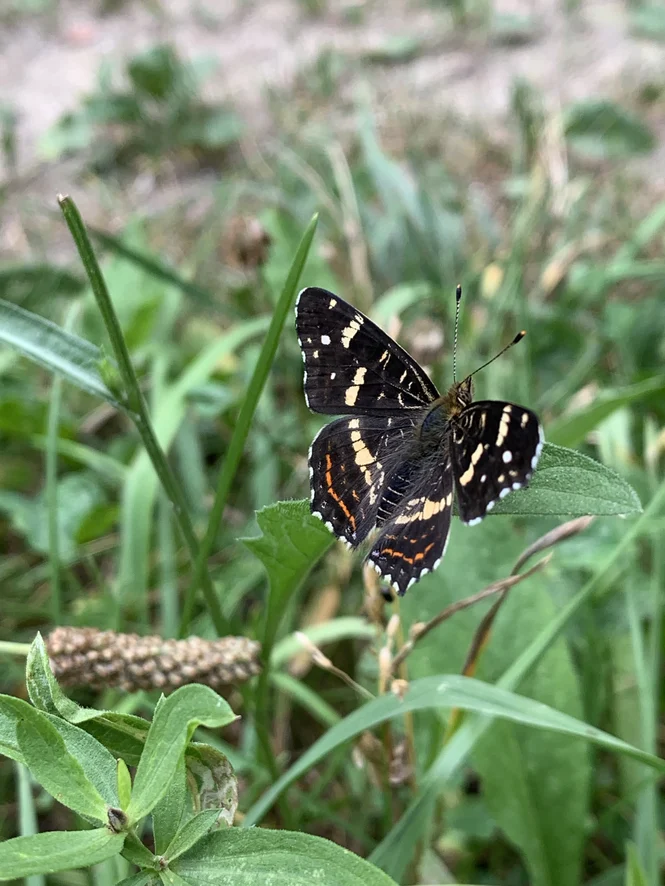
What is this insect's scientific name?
Araschnia levana
